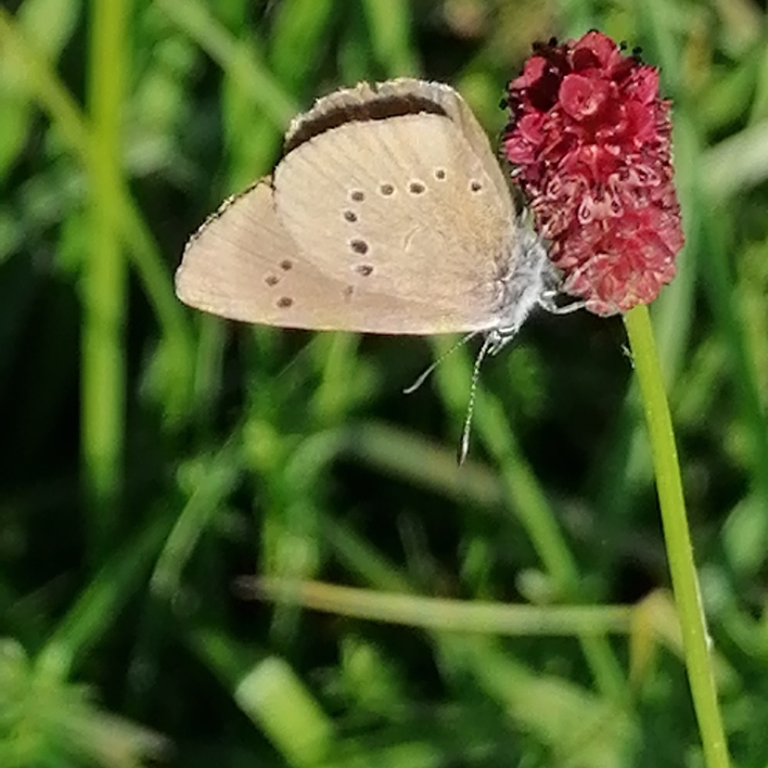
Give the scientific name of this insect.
Phengaris nausithous (also Maculinea nausithous)
